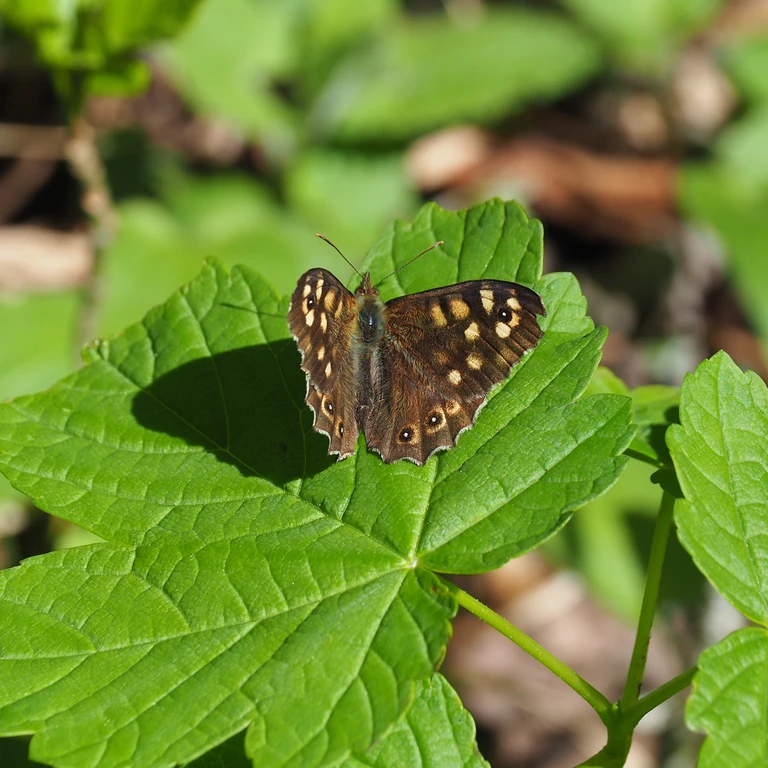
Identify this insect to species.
Pararge aegeria
